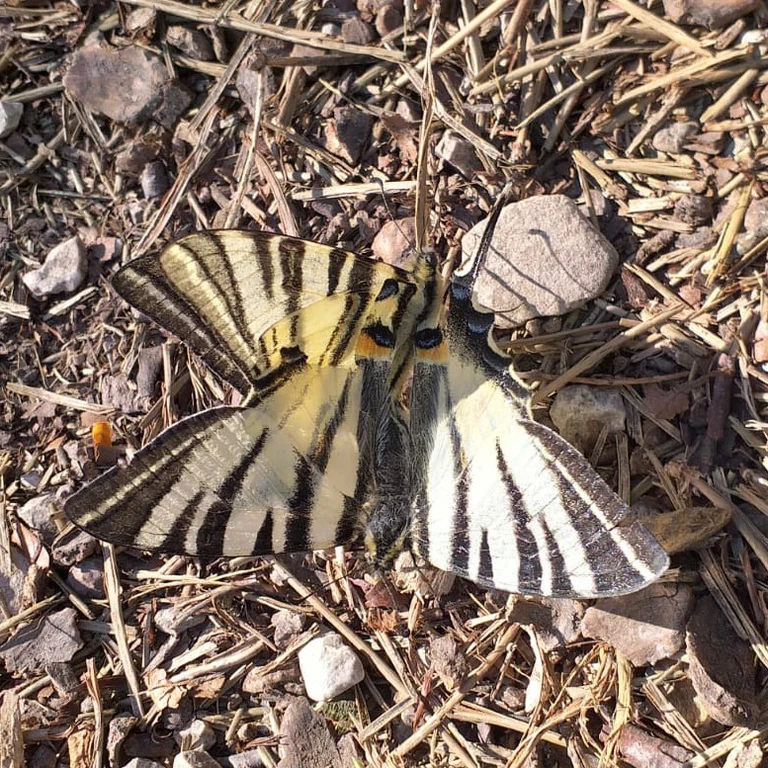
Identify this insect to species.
Iphiclides podalirius
